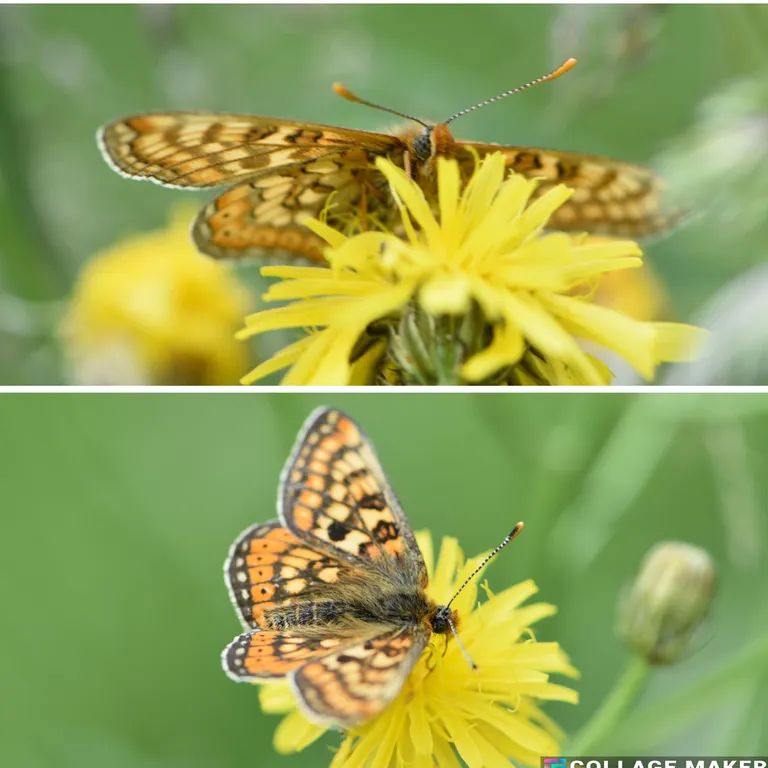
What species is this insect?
Euphydryas aurinia
